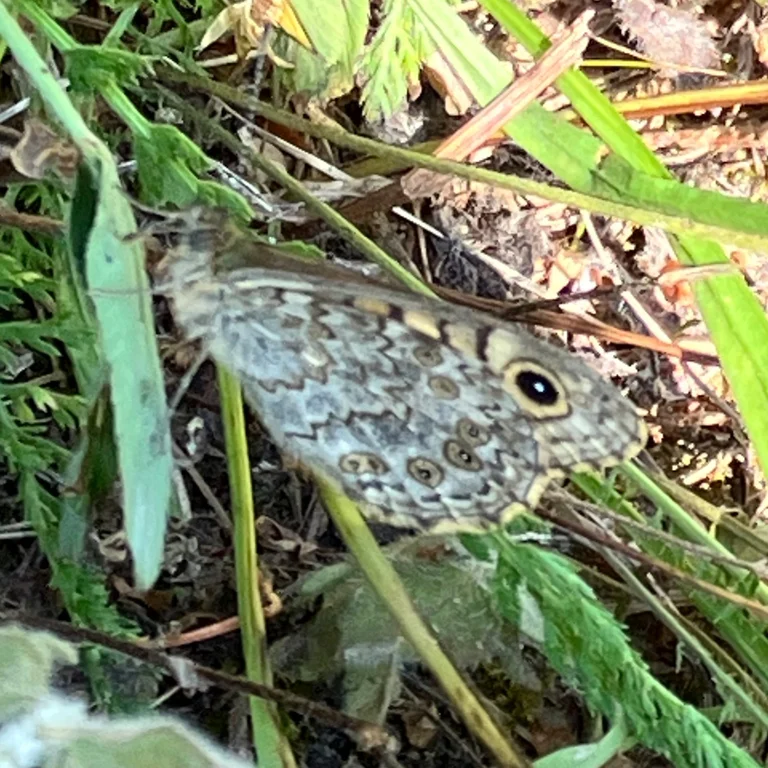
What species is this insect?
Lasiommata megera (also Pararge megera)
